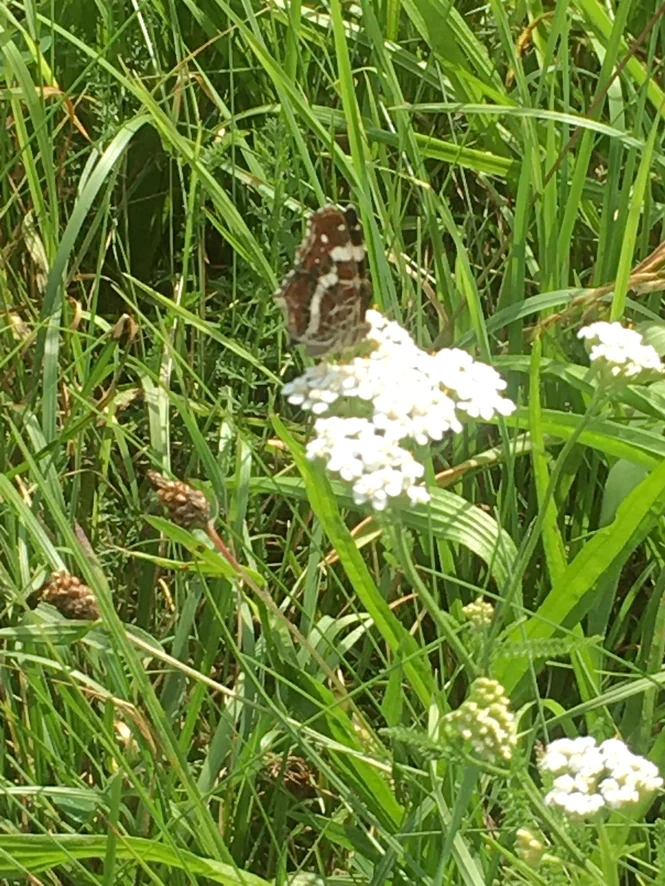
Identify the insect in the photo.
Araschnia levana
